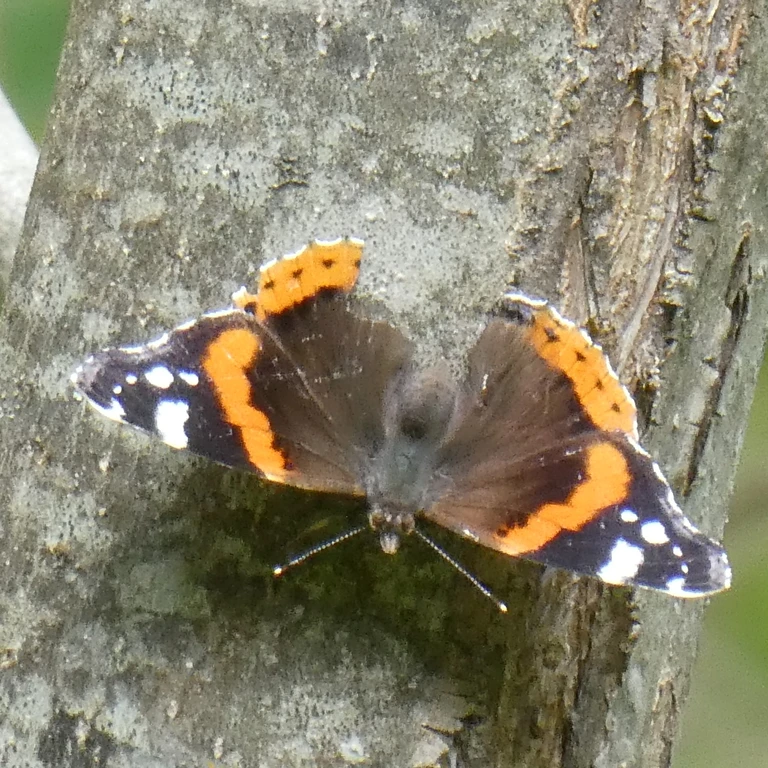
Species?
Vanessa atalanta
